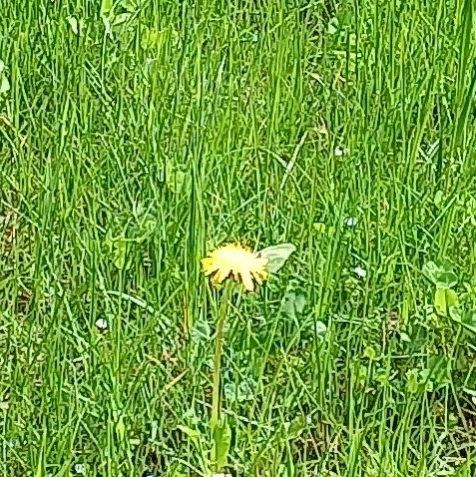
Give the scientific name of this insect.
Gonepteryx rhamni
